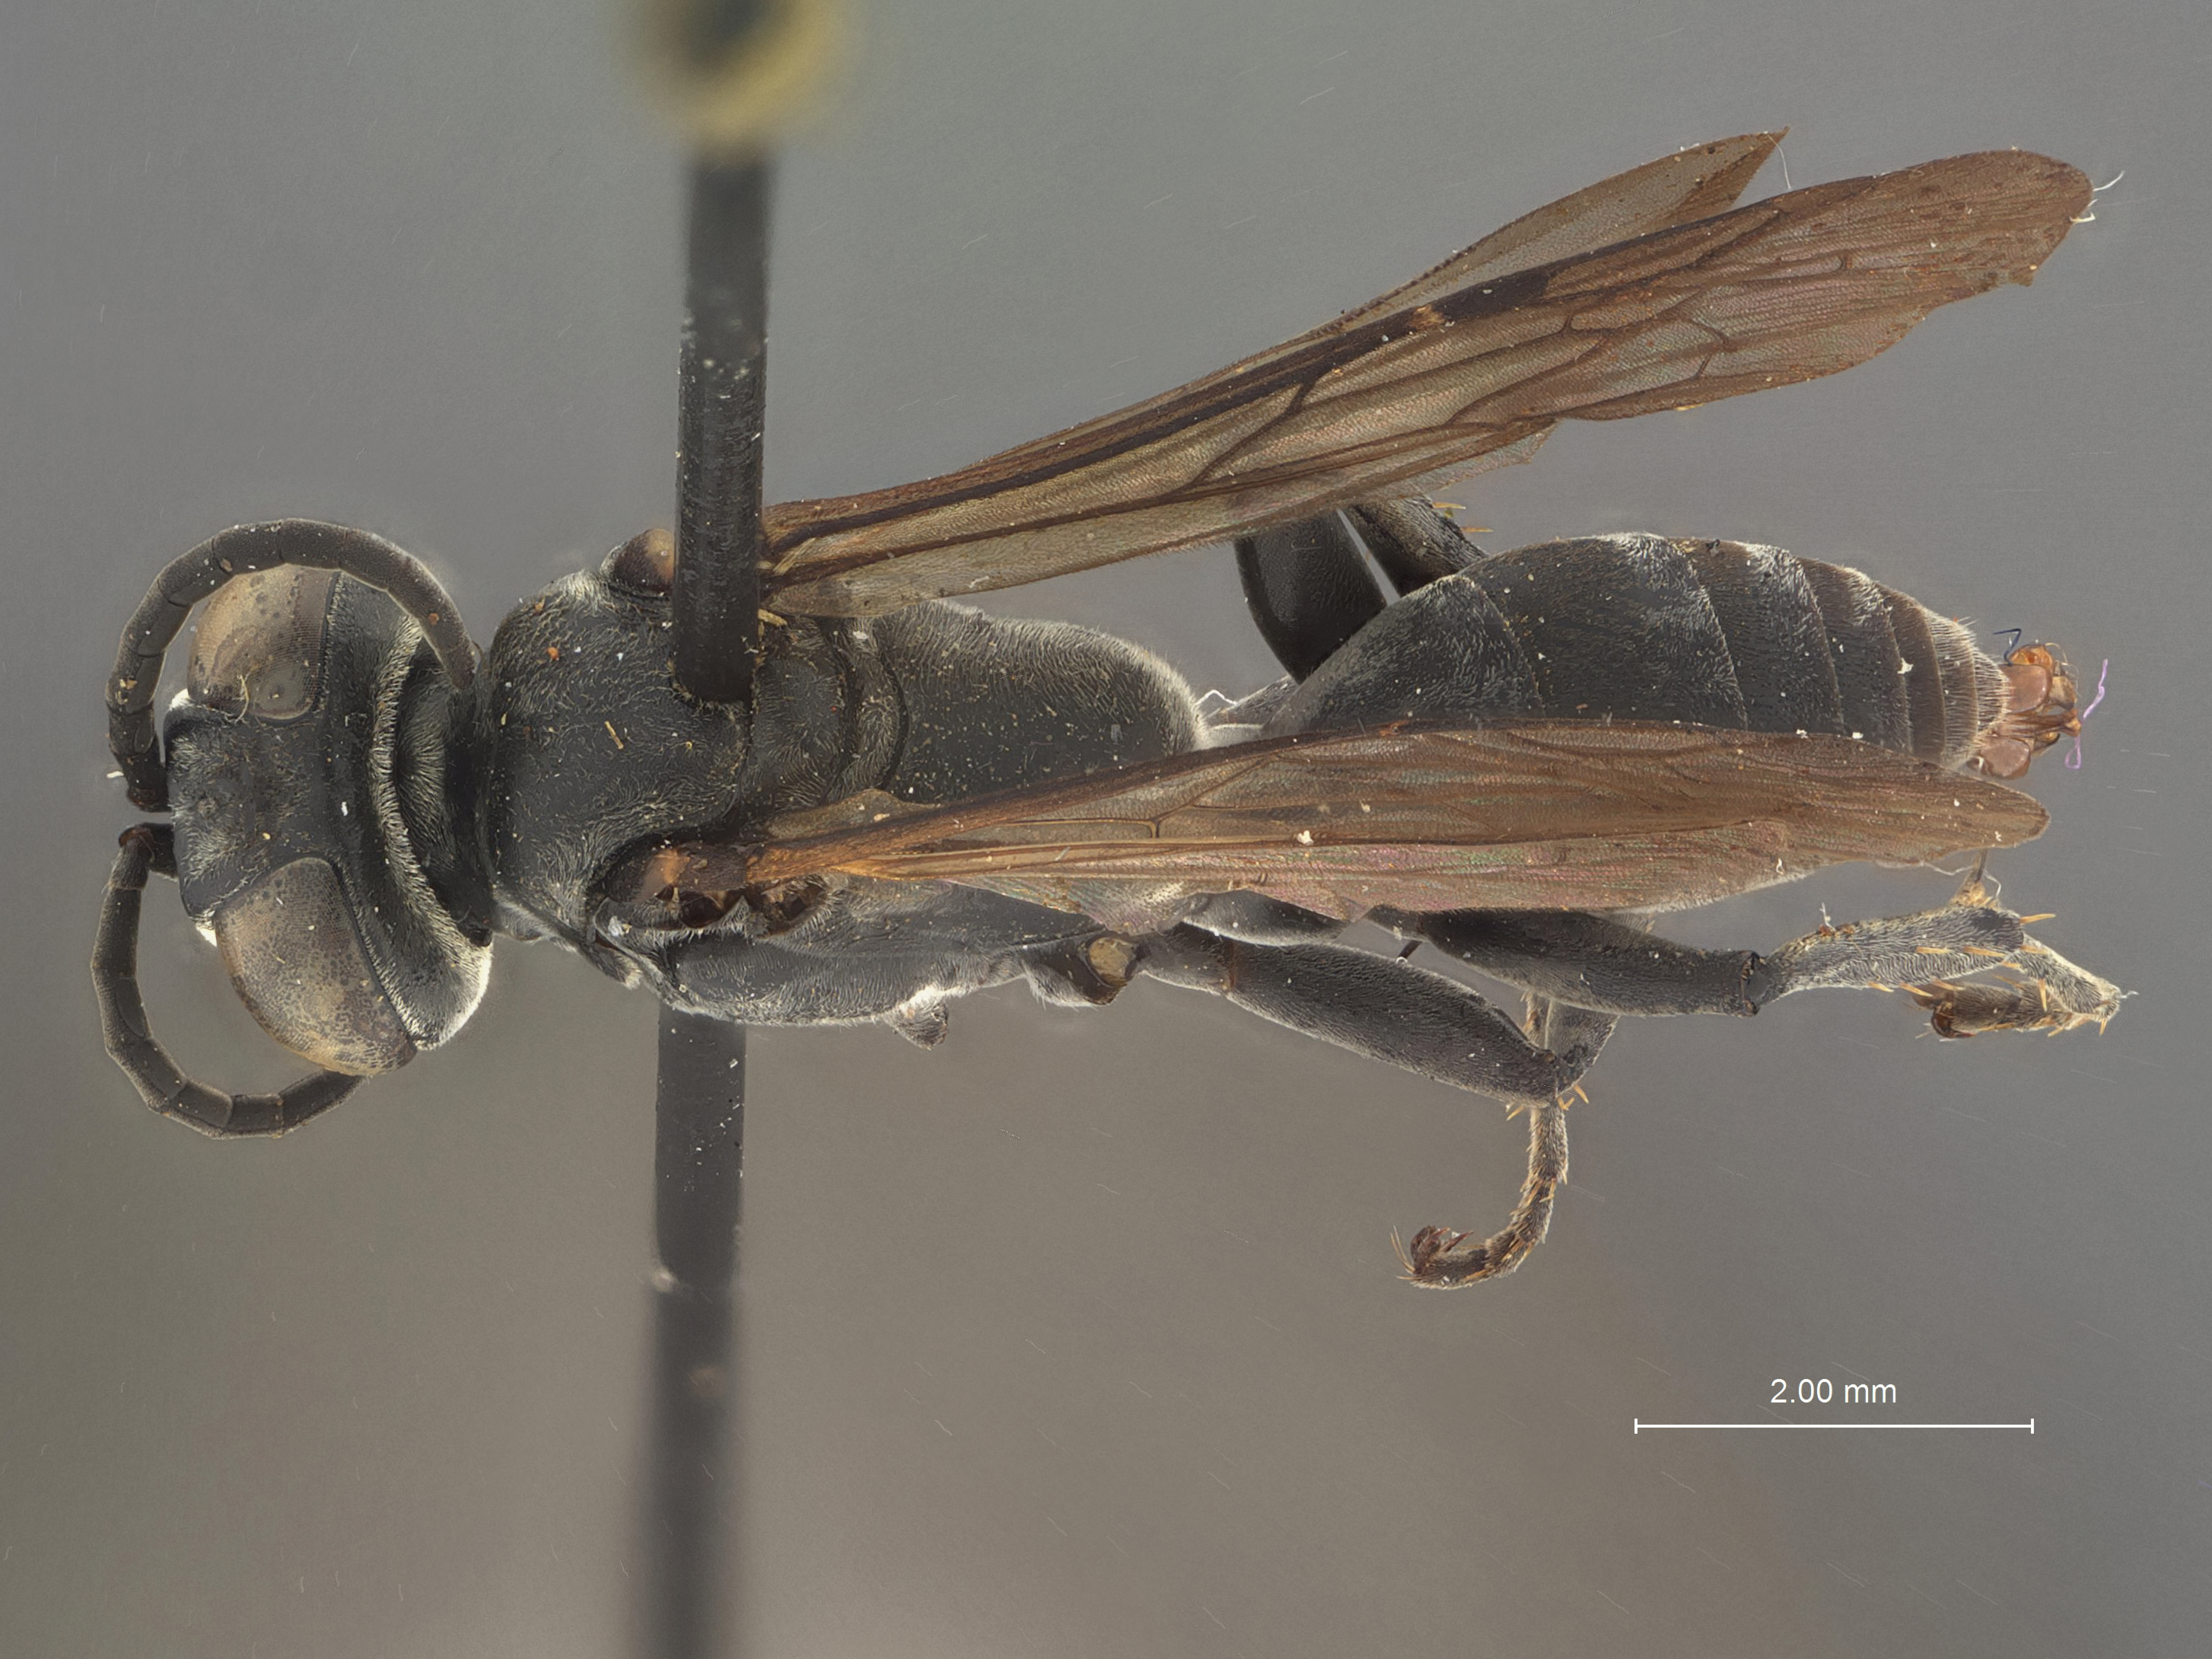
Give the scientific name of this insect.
Liris liparus
